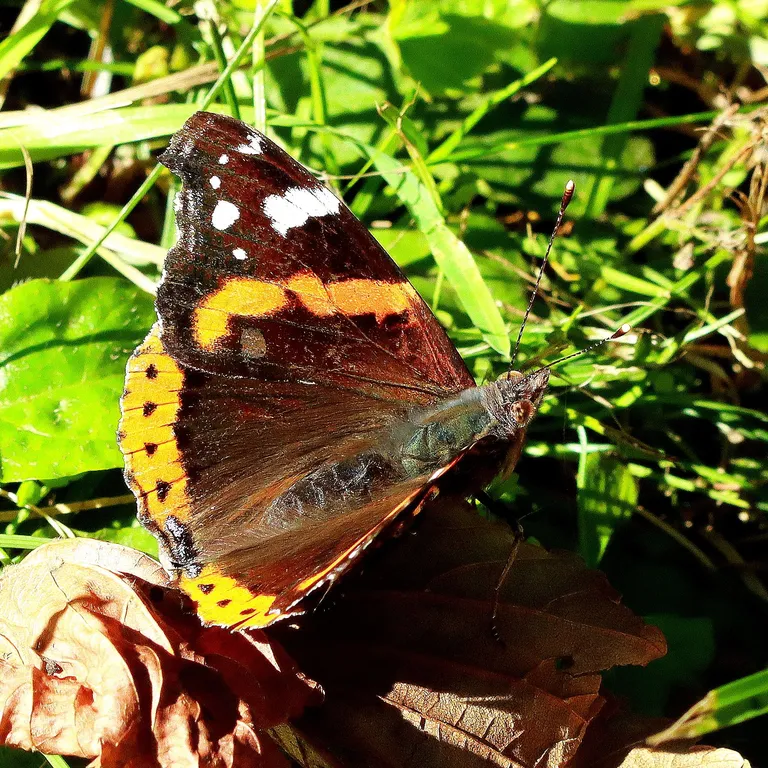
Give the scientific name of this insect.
Vanessa atalanta
